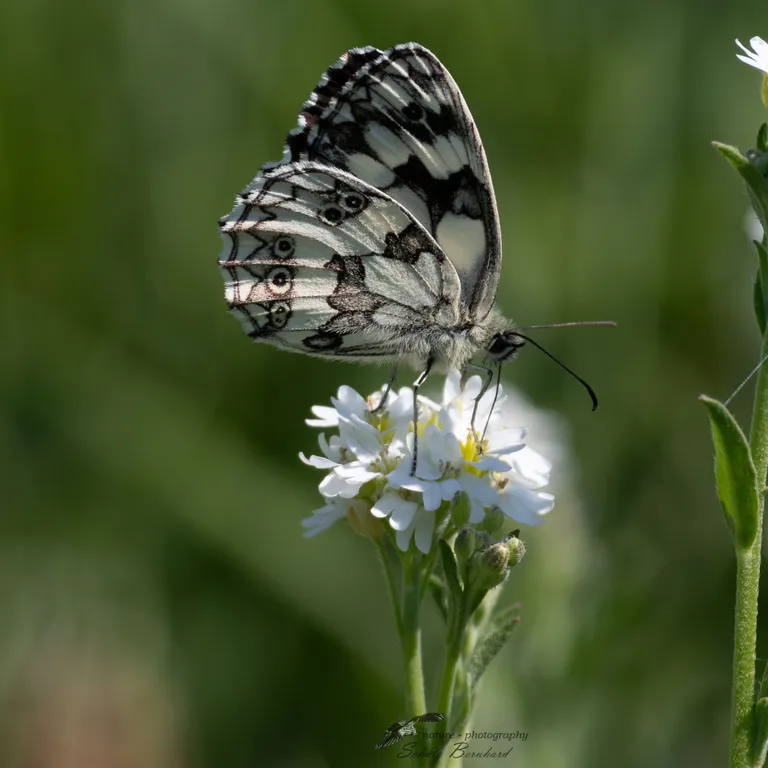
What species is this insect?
Melanargia galathea
